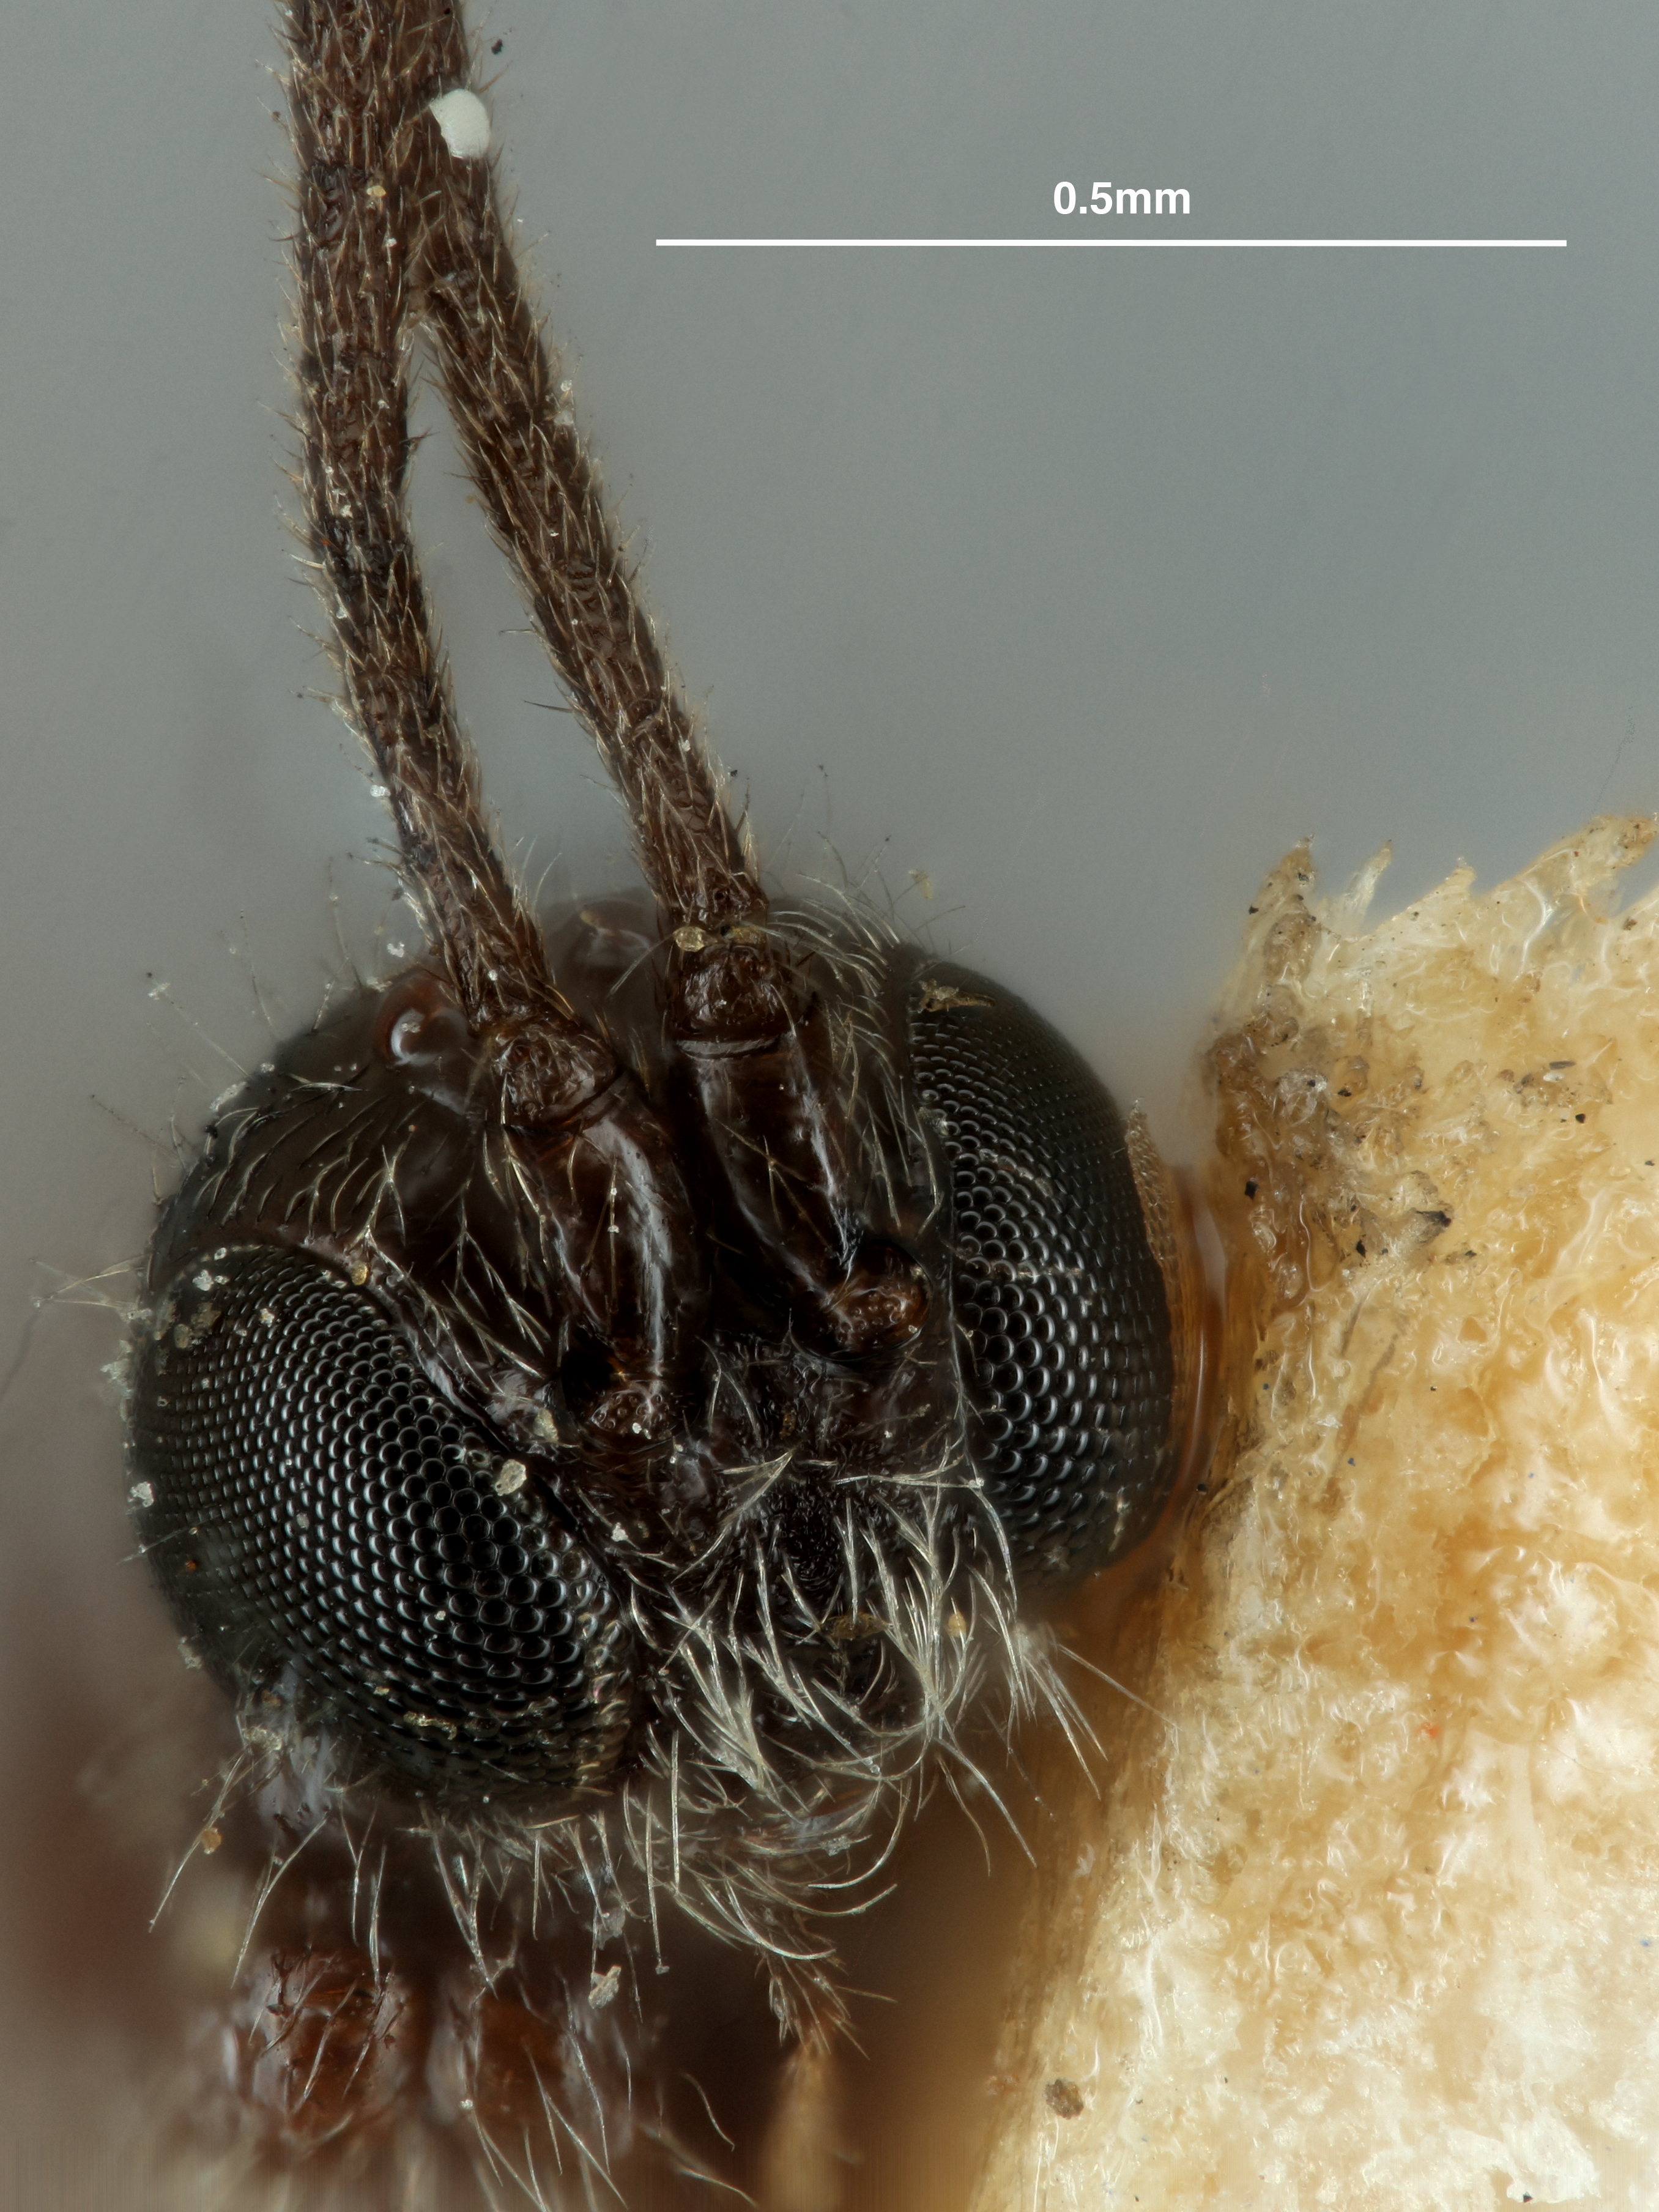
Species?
Bracon semingis
